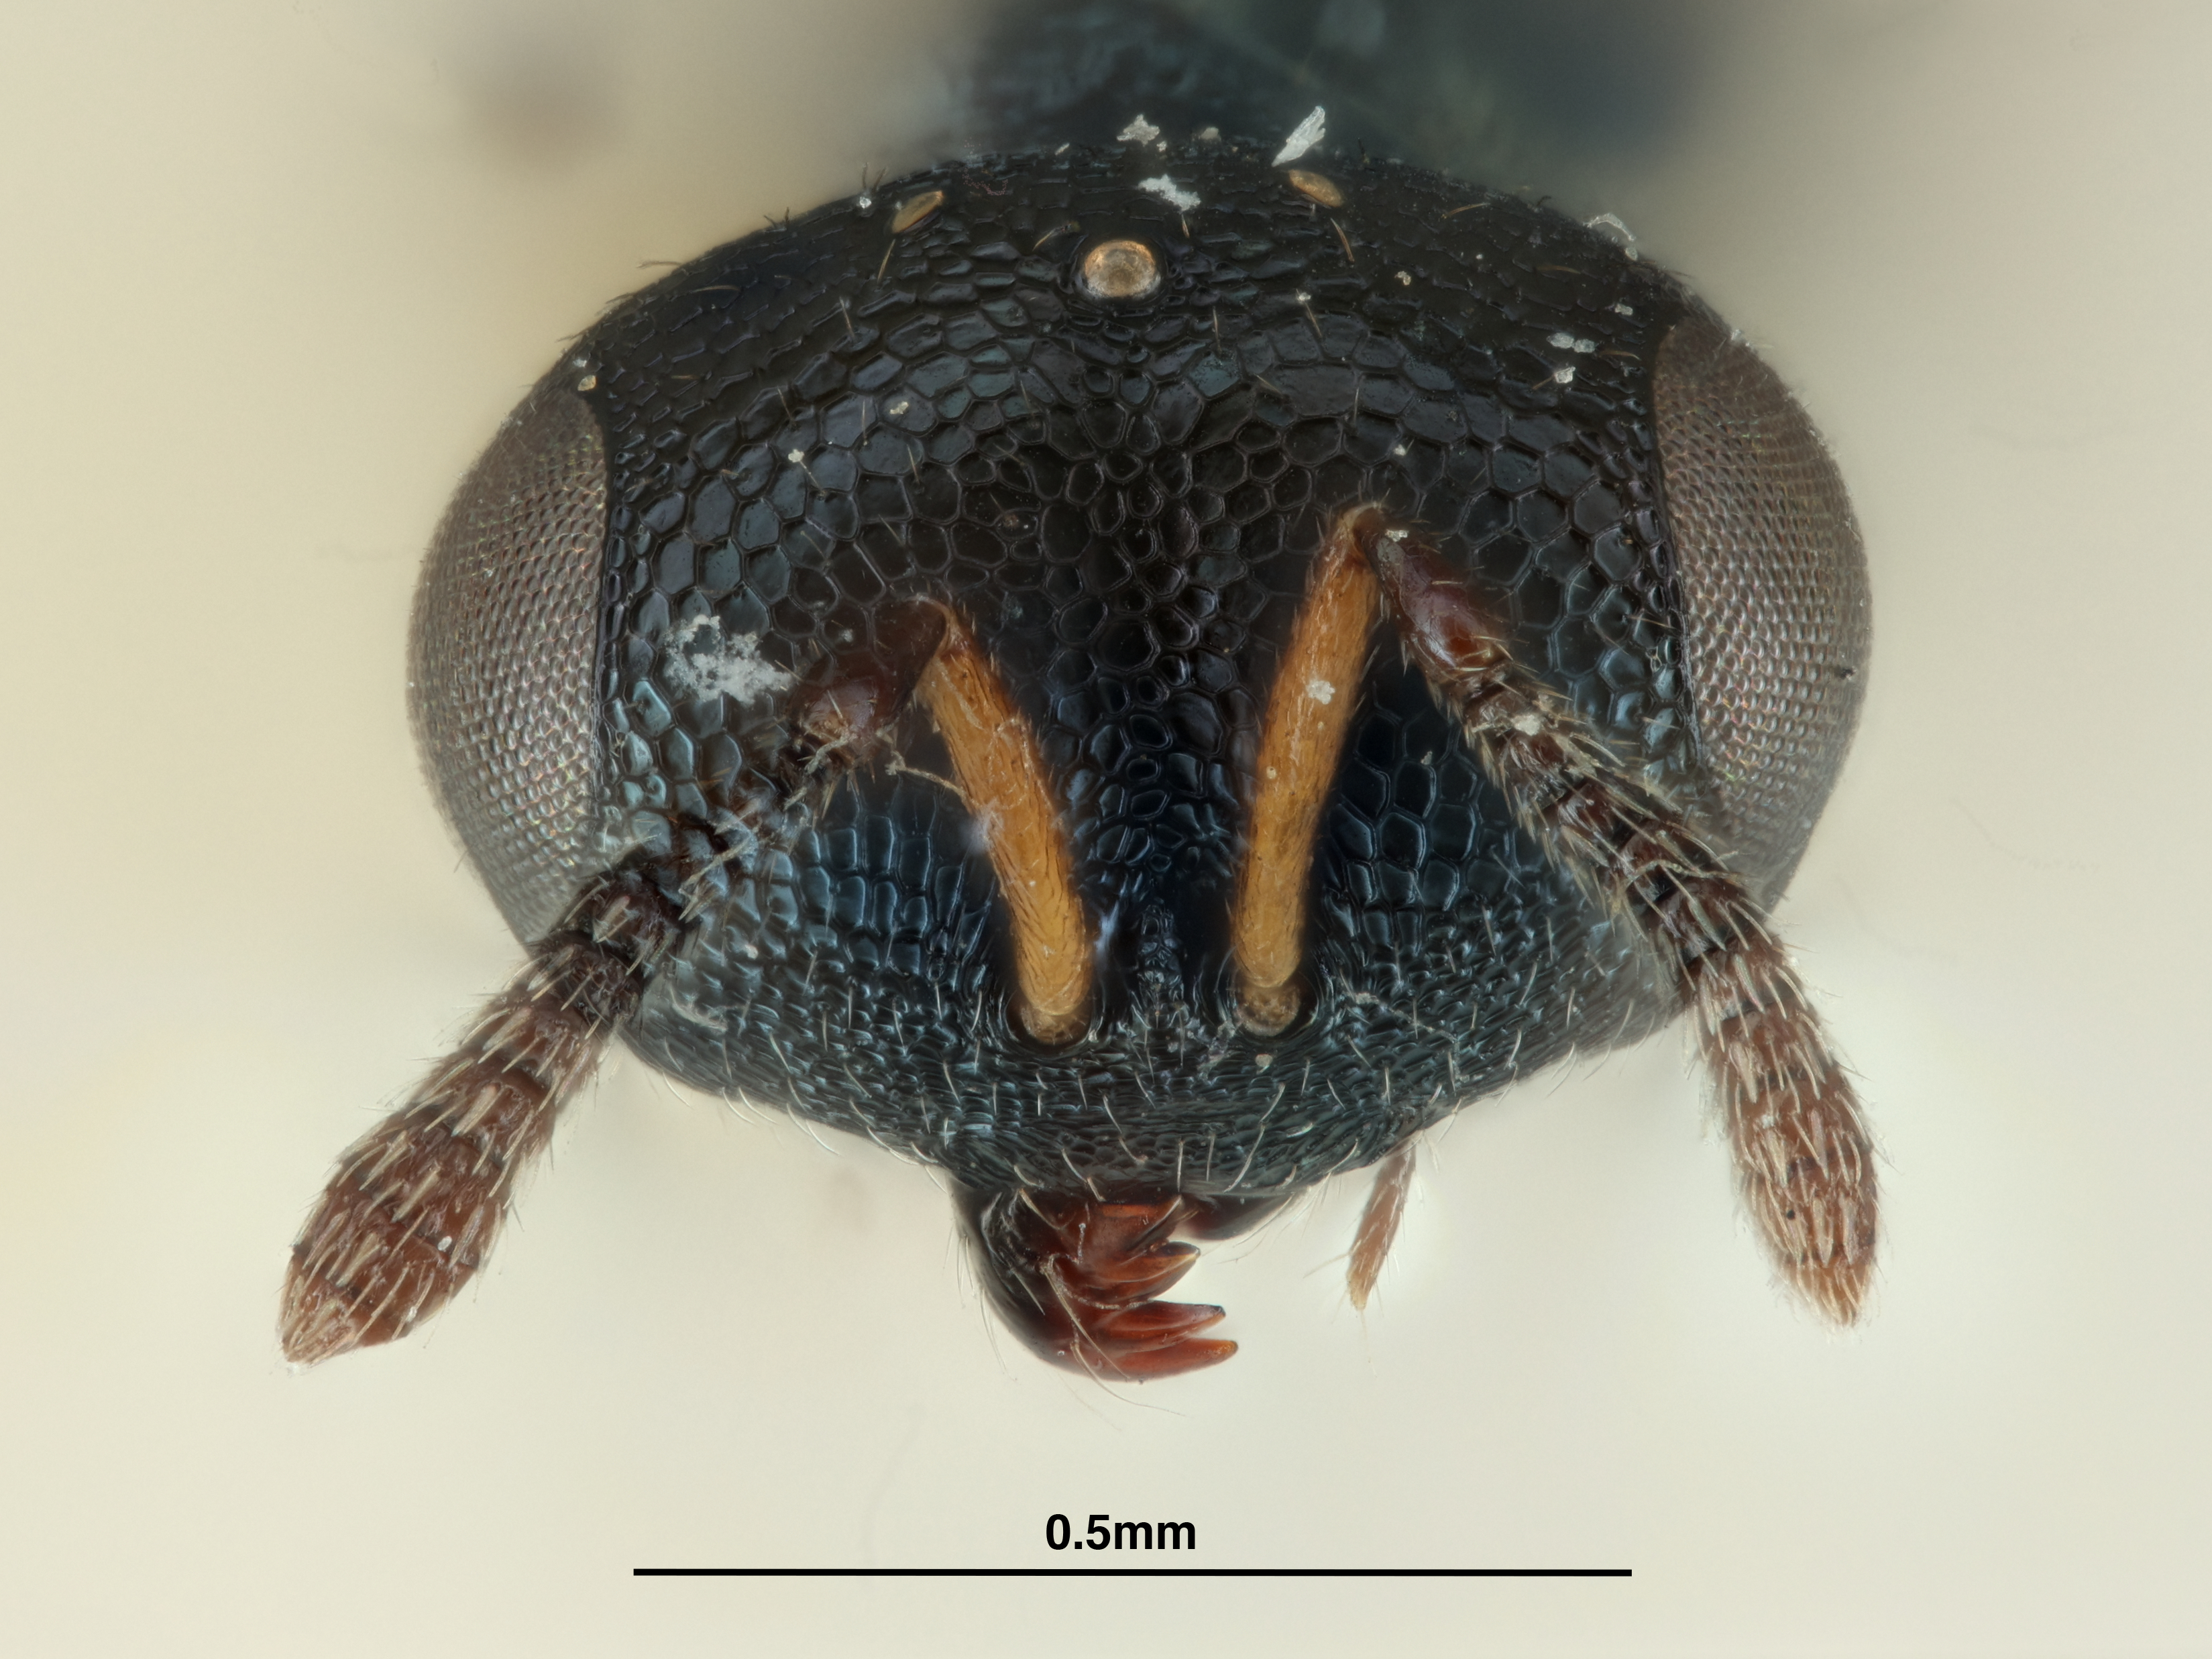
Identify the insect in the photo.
Yosemitea latifrons
